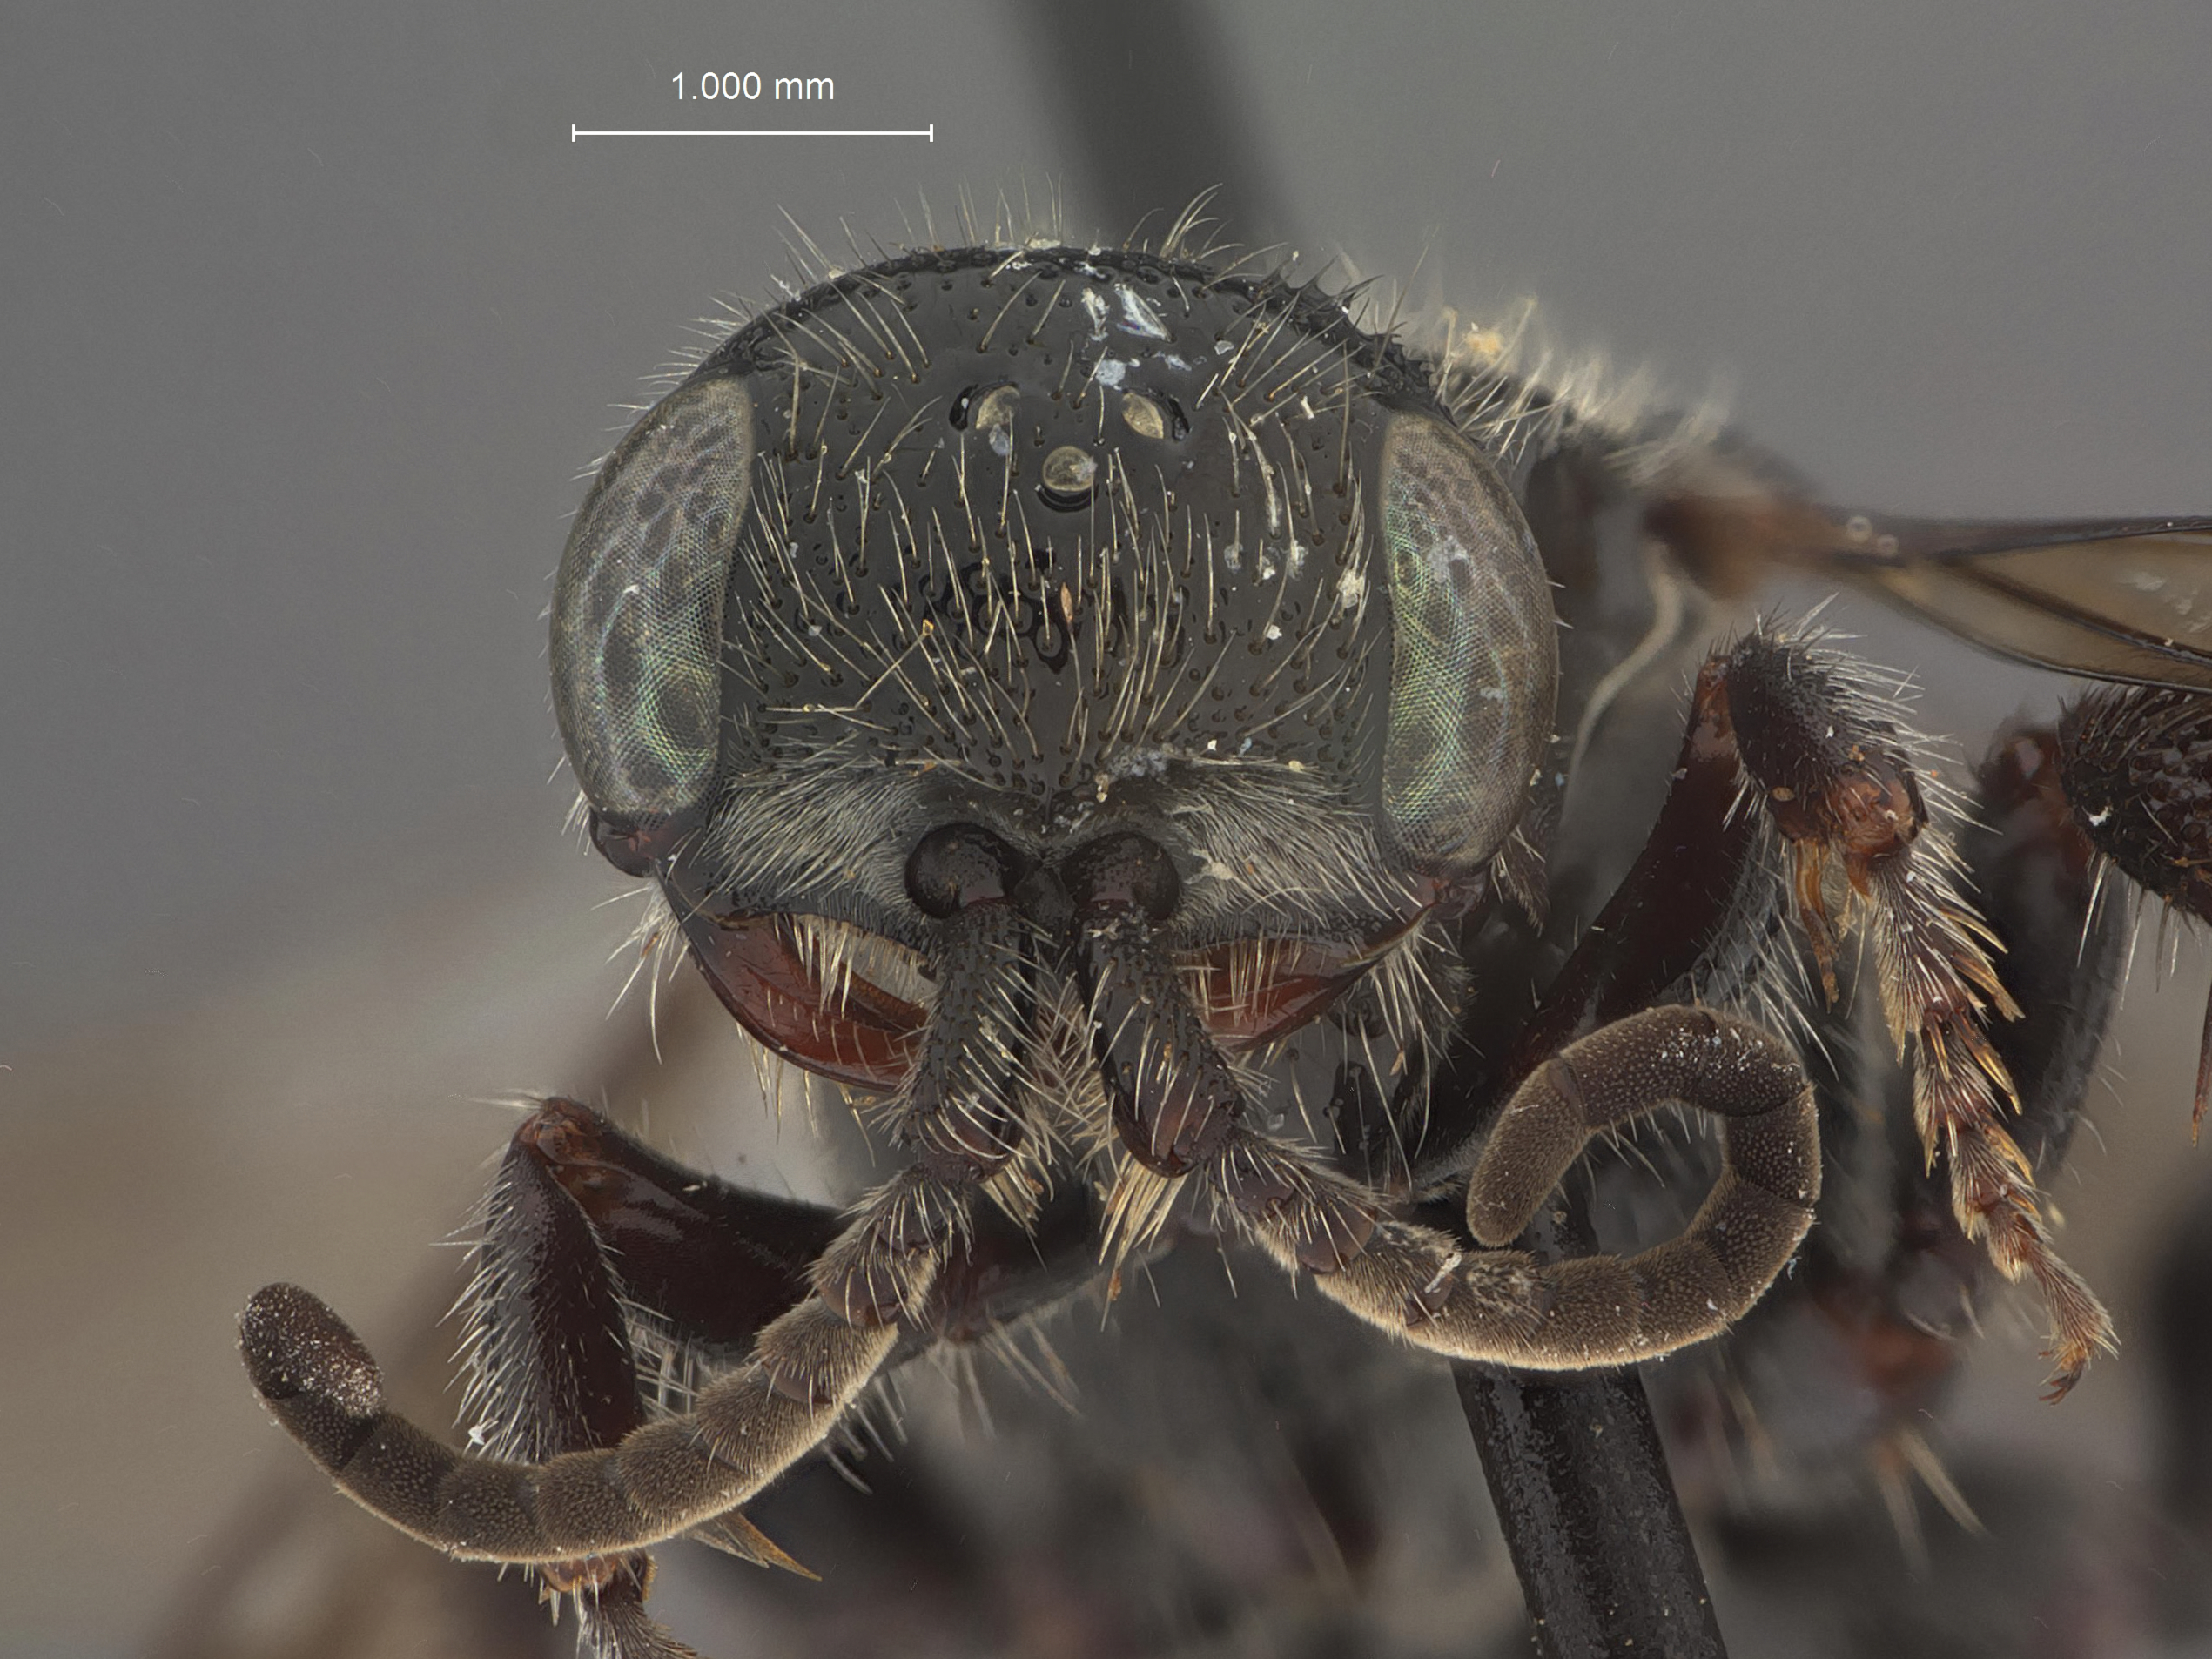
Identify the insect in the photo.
Tiphia panamaensis
